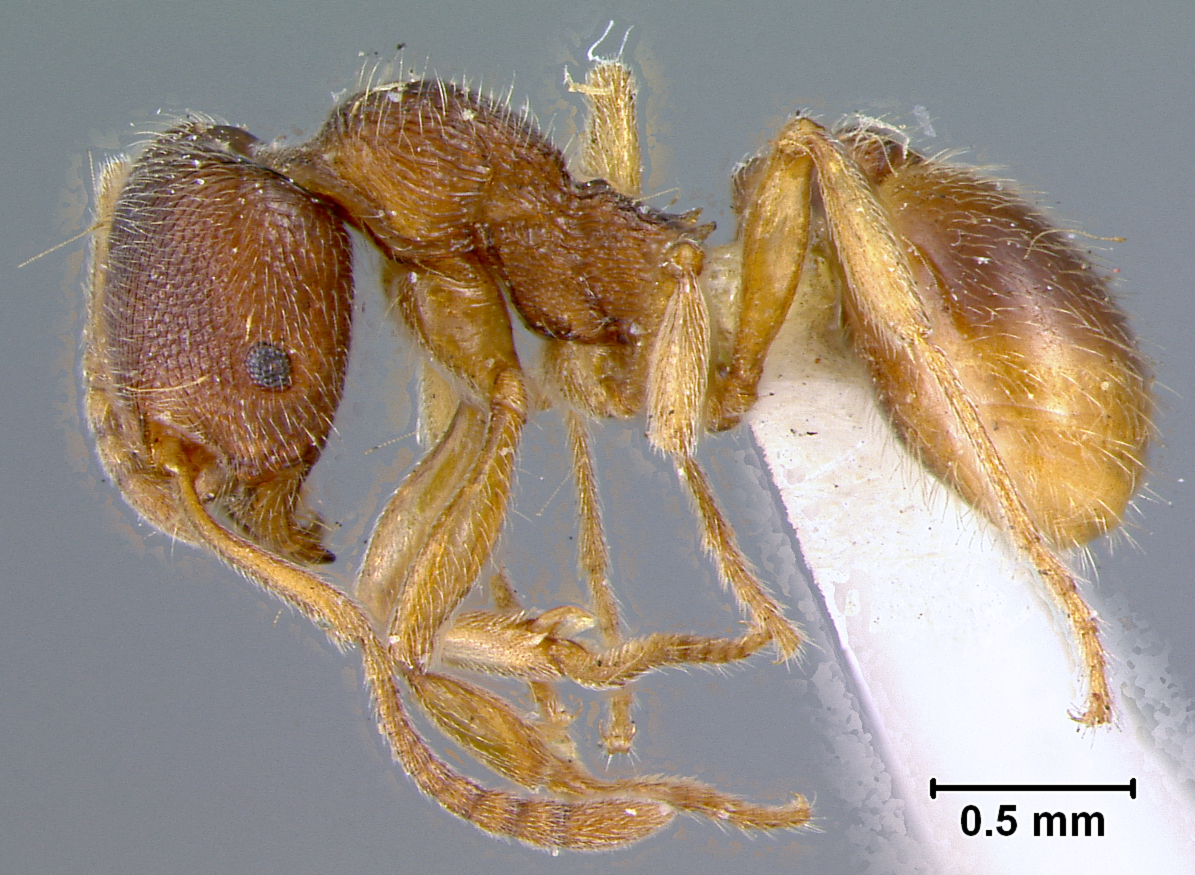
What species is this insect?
Aphaenogaster brevicornis
